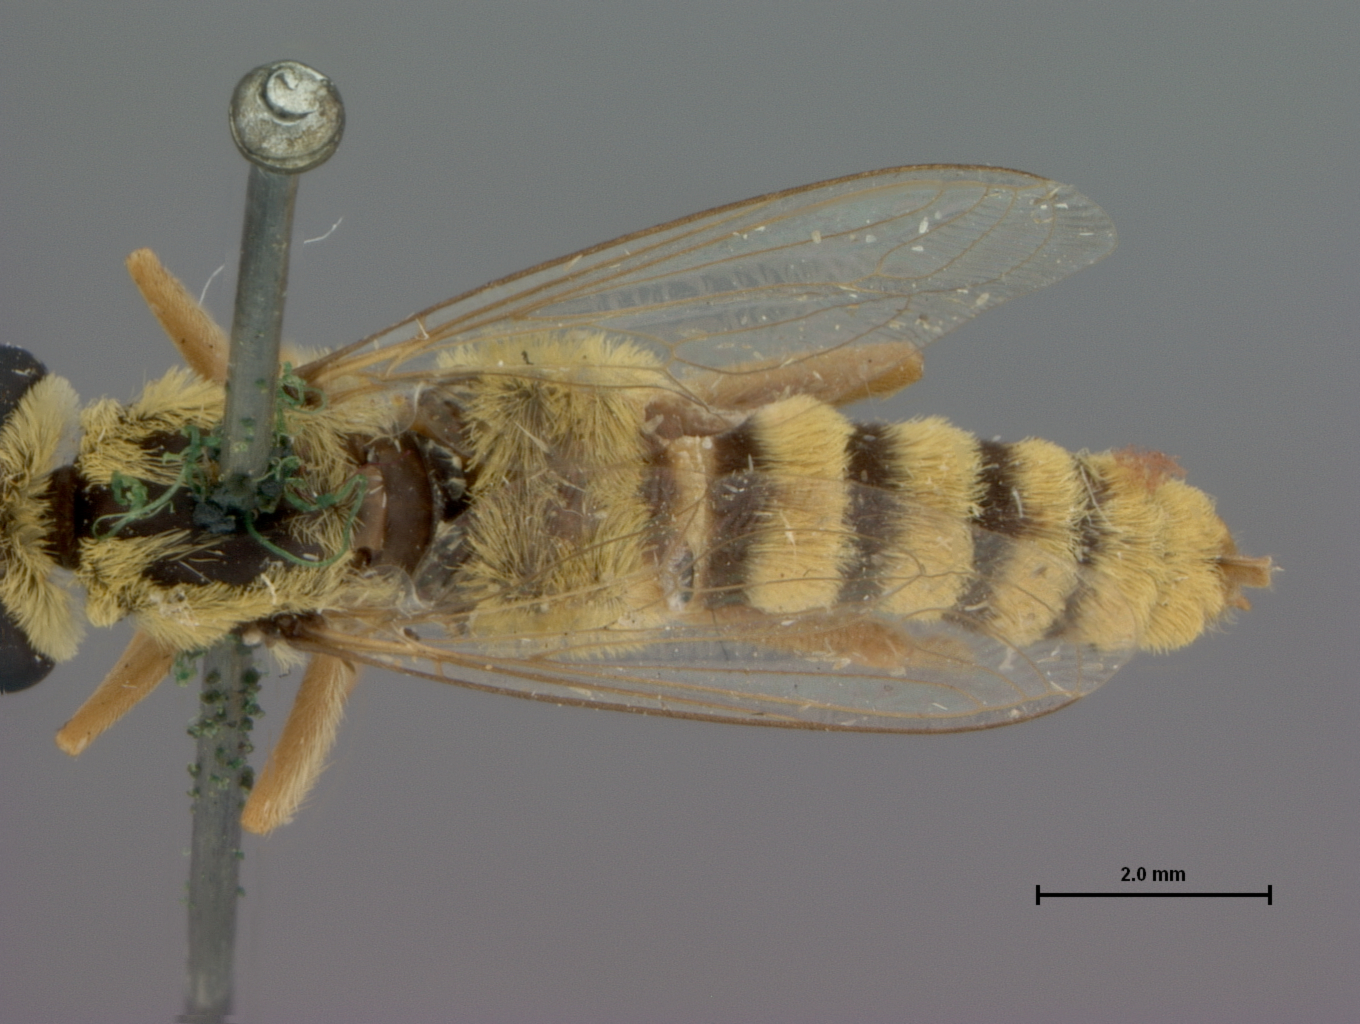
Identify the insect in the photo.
Leptomydas hirtus
